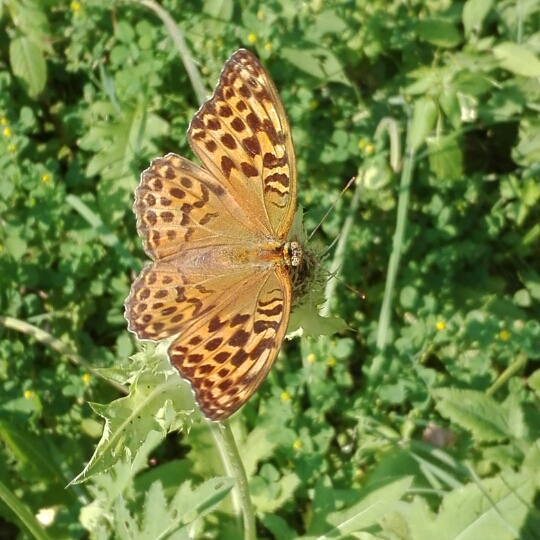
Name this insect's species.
Argynnis paphia
